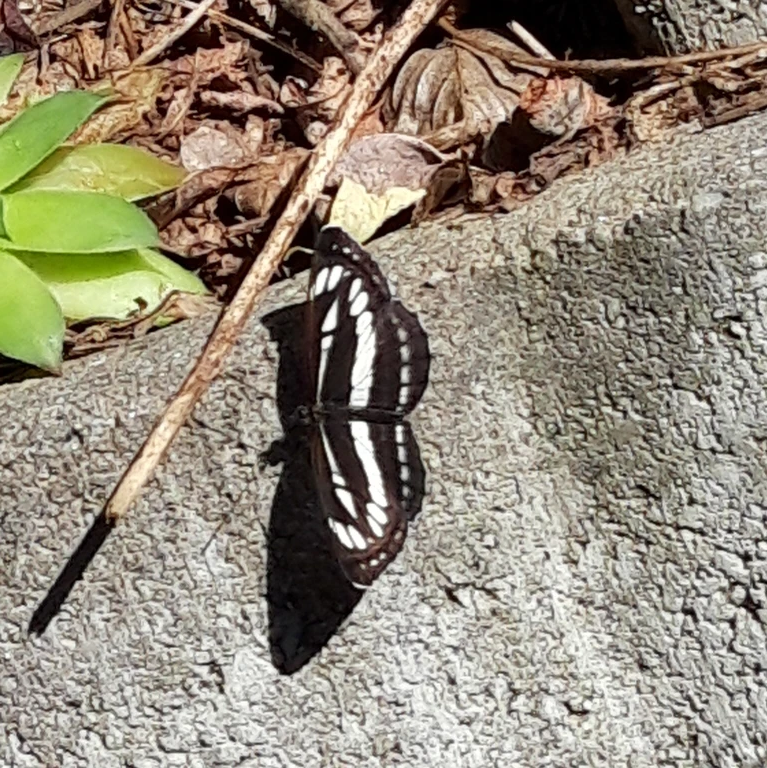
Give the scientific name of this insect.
Neptis sappho
